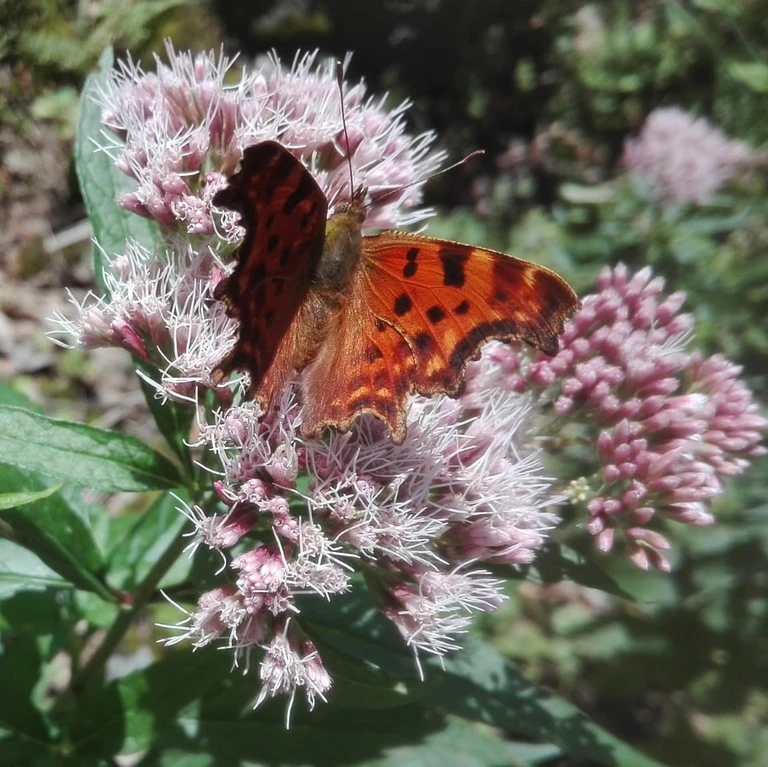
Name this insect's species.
Polygonia c-album
